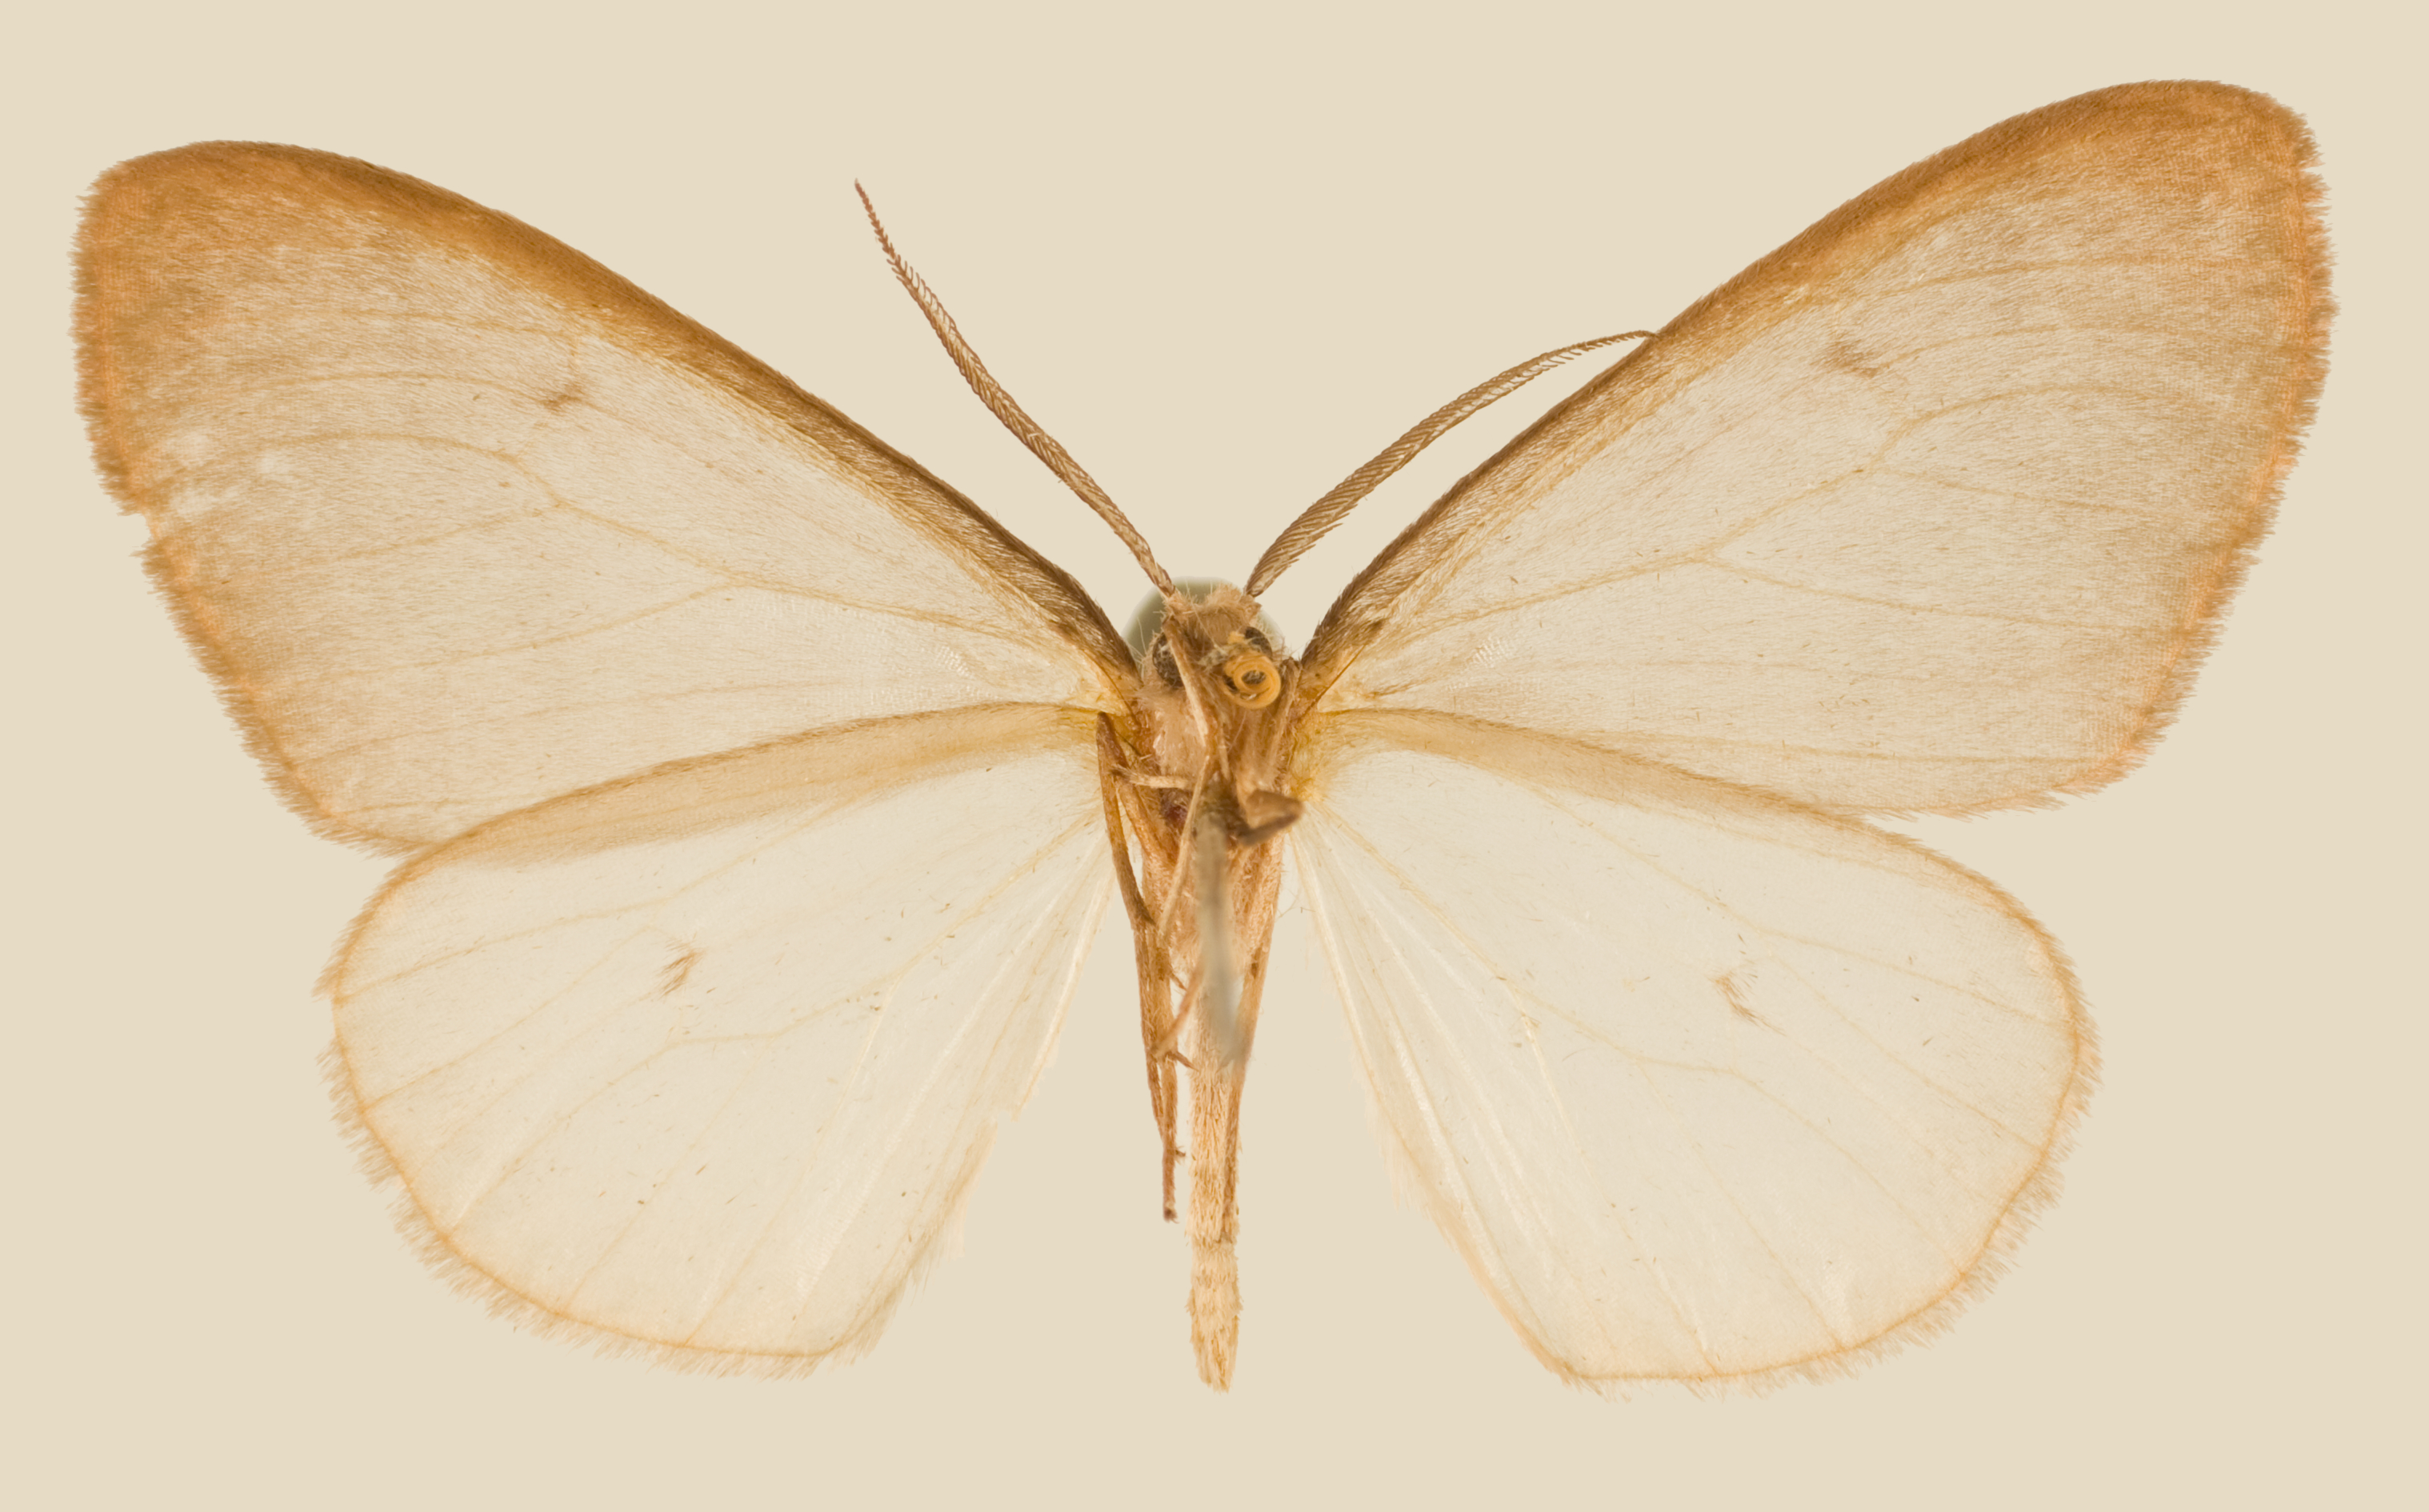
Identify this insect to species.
Nipteria pellucida
